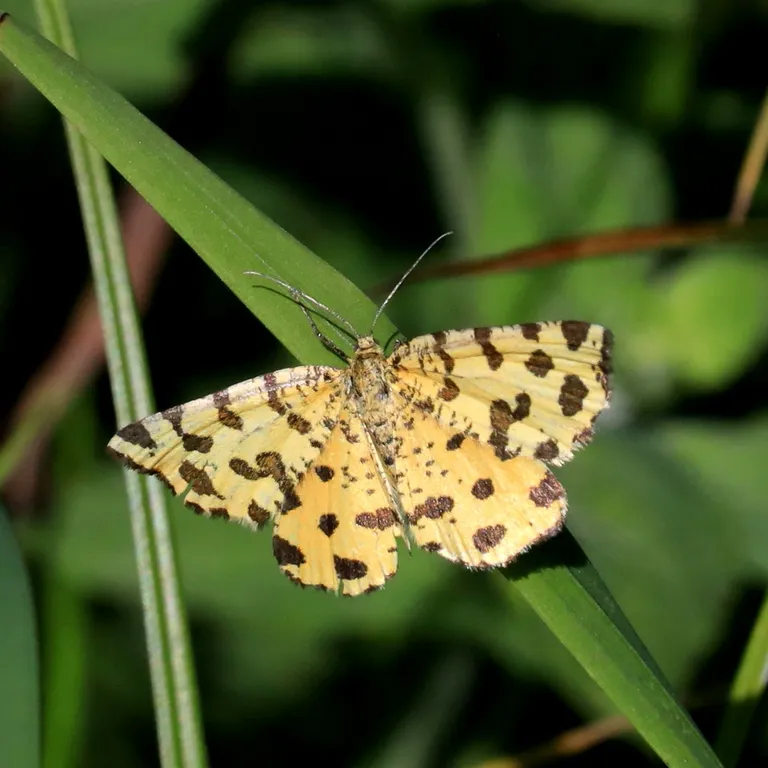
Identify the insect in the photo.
Pseudopanthera macularia
